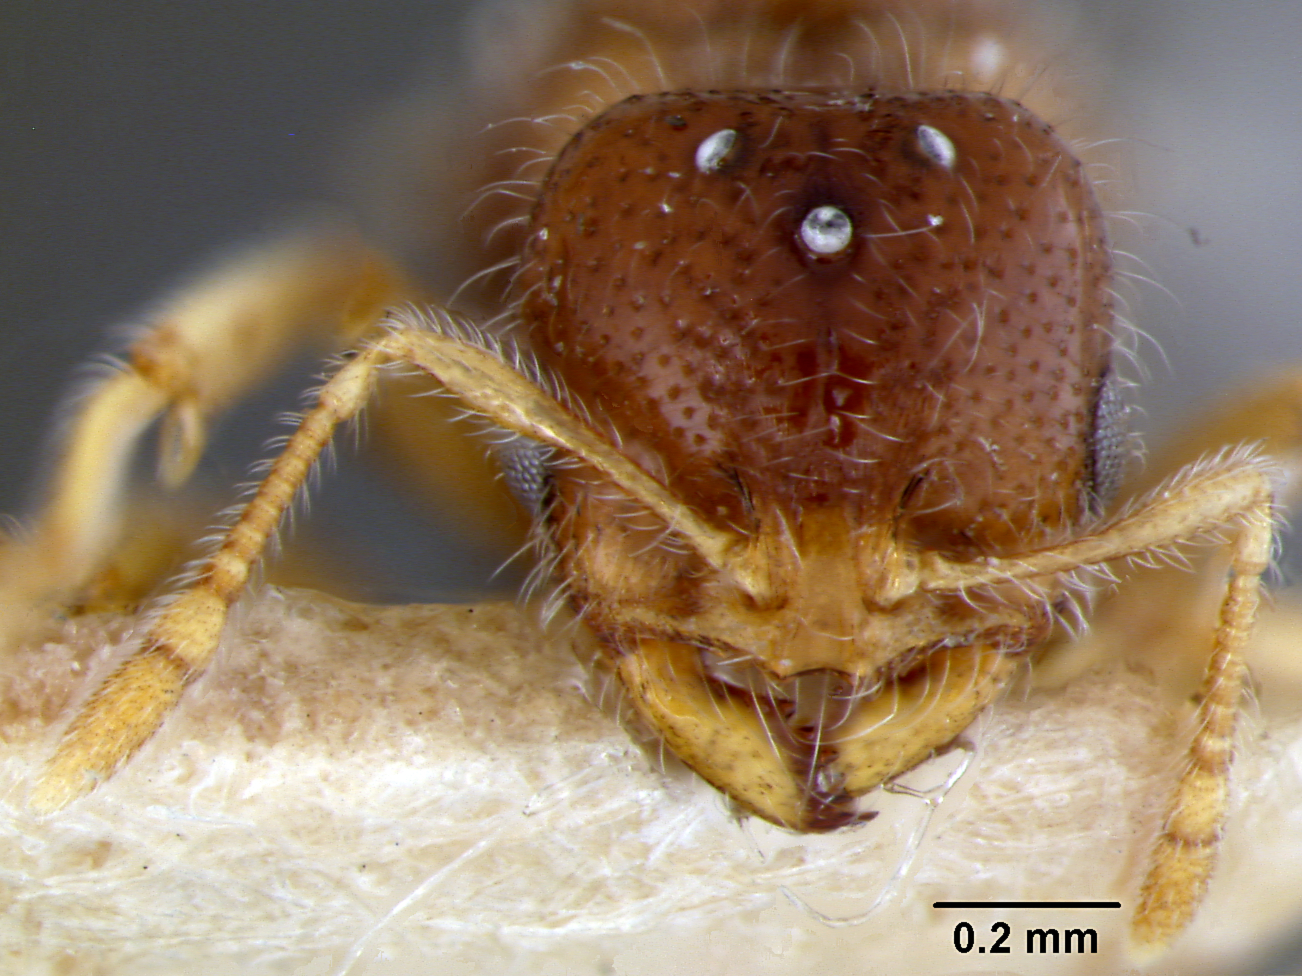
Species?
Solenopsis soochowensis
